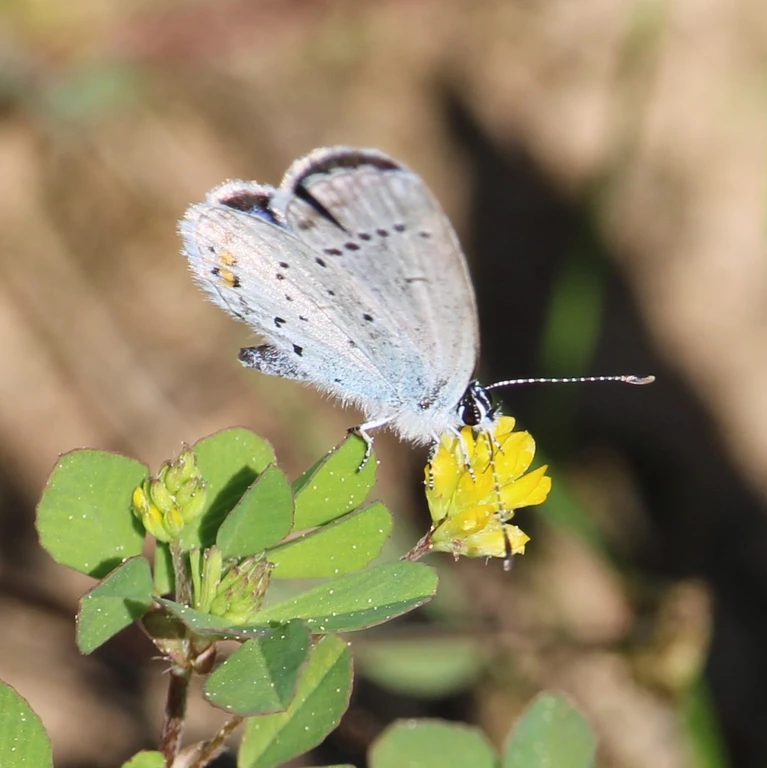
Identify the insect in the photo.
Cupido argiades (also Elkalyce argiades)
